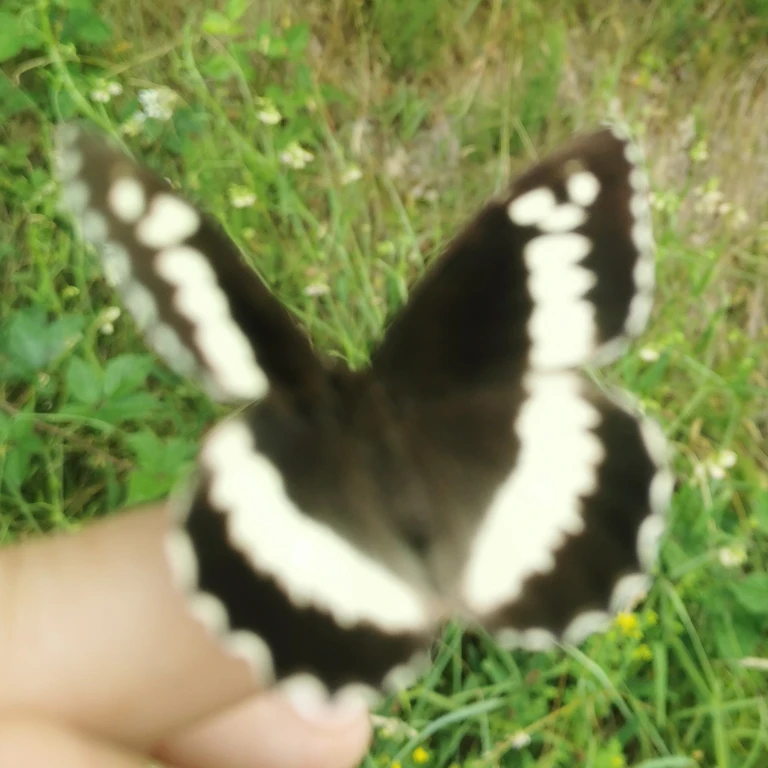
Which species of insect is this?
Brintesia circe
